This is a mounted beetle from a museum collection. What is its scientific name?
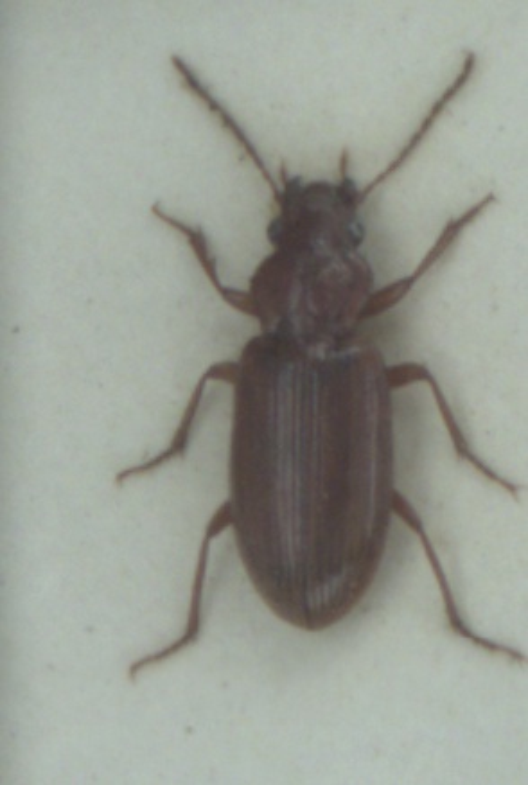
Dicheirotrichus gustavii
